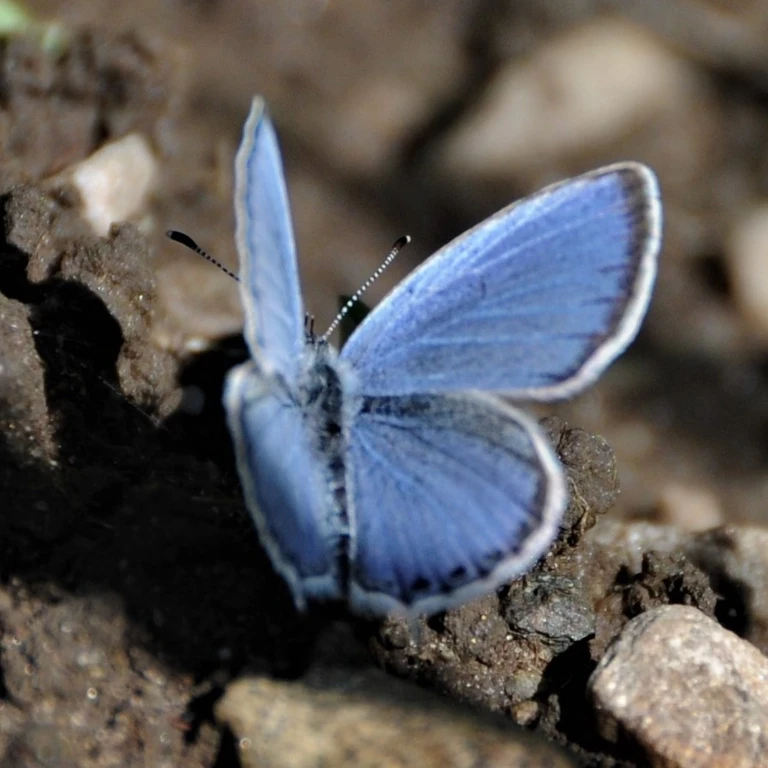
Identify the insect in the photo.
Cupido argiades (also Elkalyce argiades)
